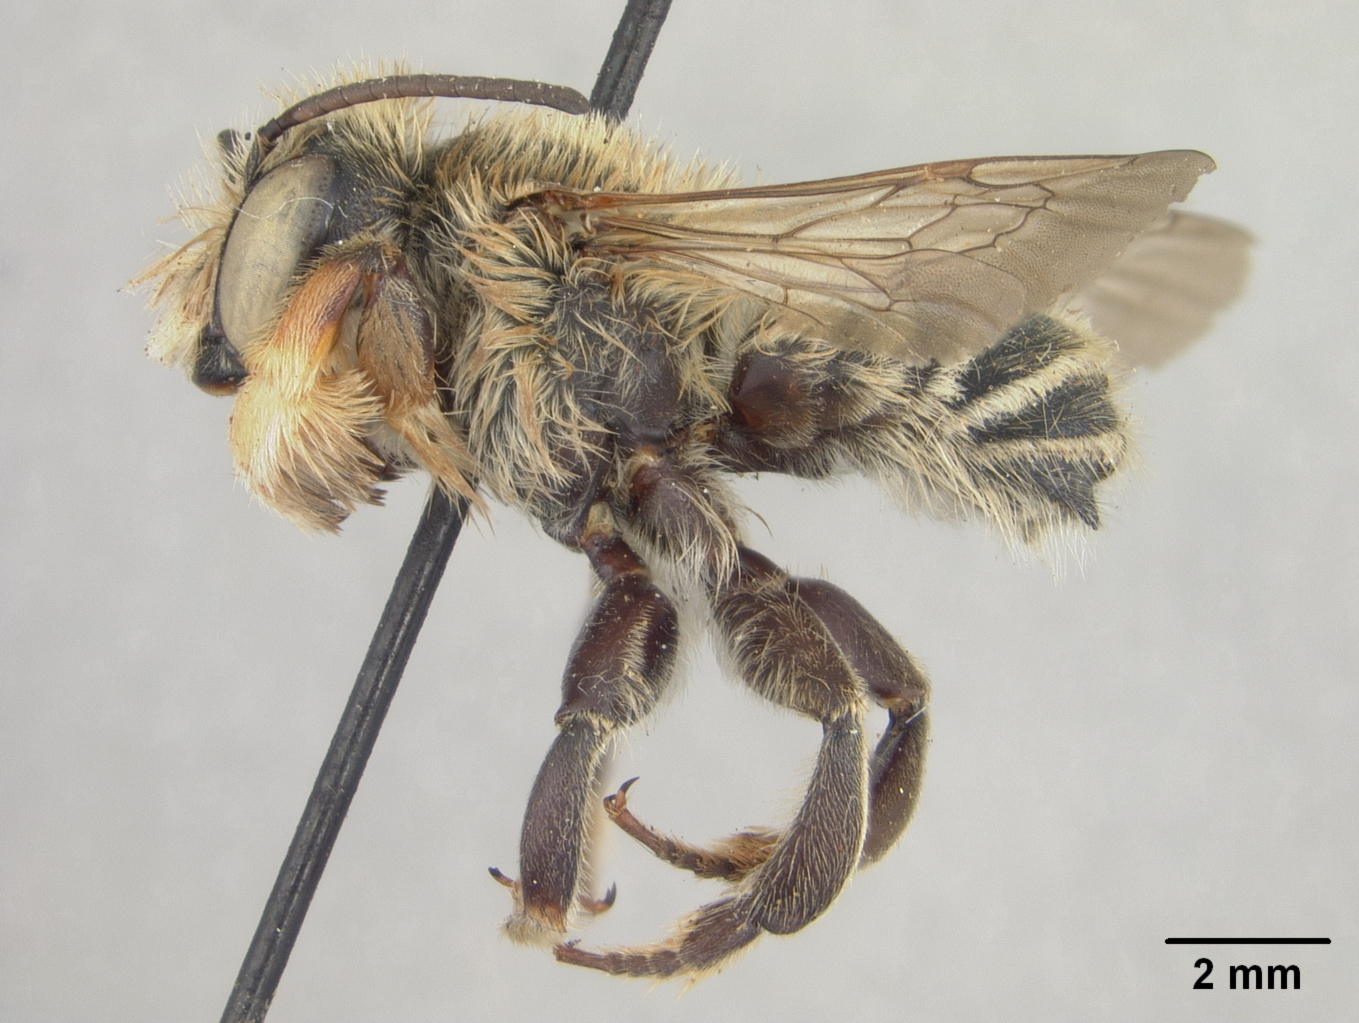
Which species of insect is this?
Megachile cochisiana
